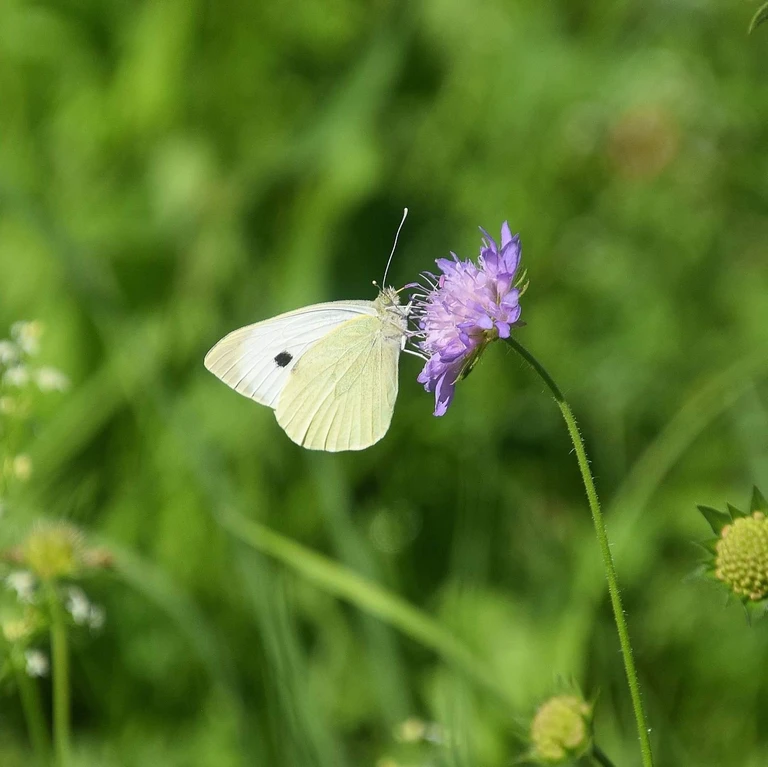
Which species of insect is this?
Pieris brassicae
